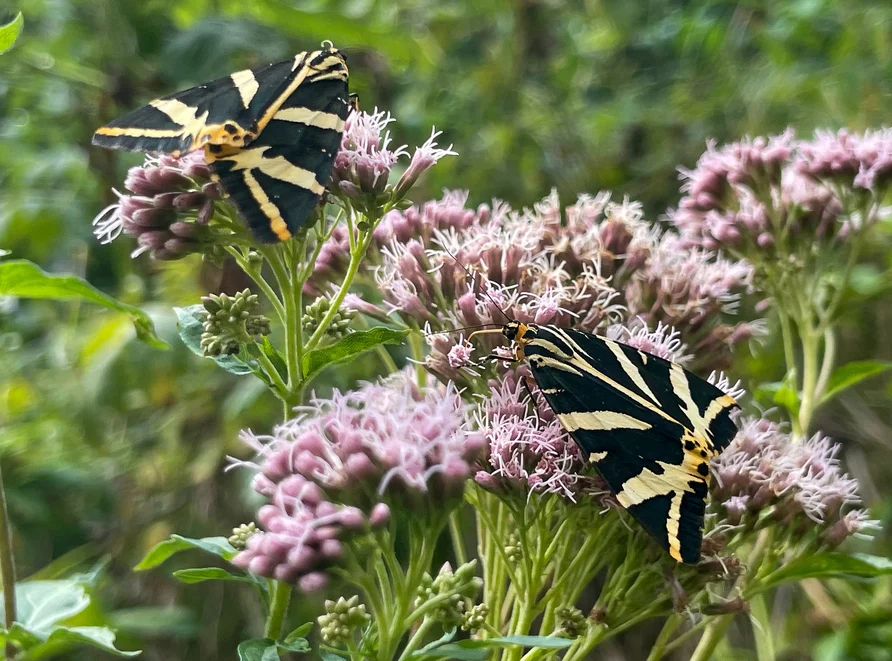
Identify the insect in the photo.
Euplagia quadripunctaria
